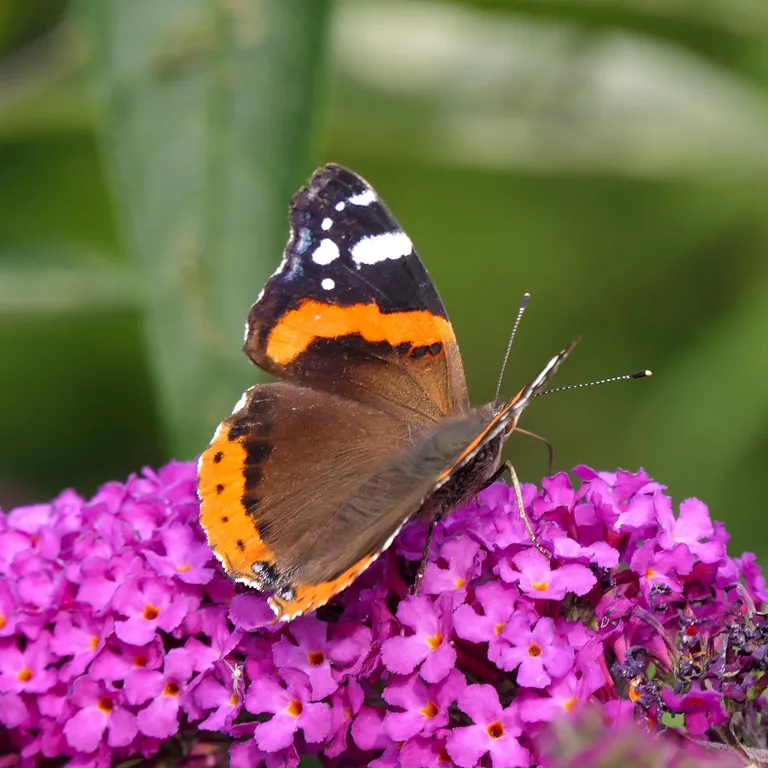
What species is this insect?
Vanessa atalanta
